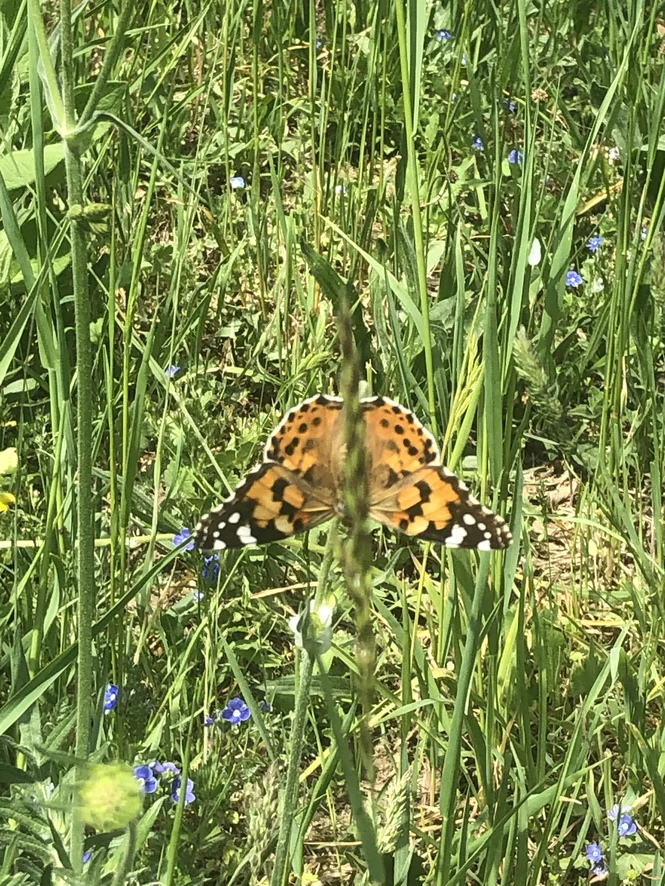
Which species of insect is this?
Vanessa cardui
